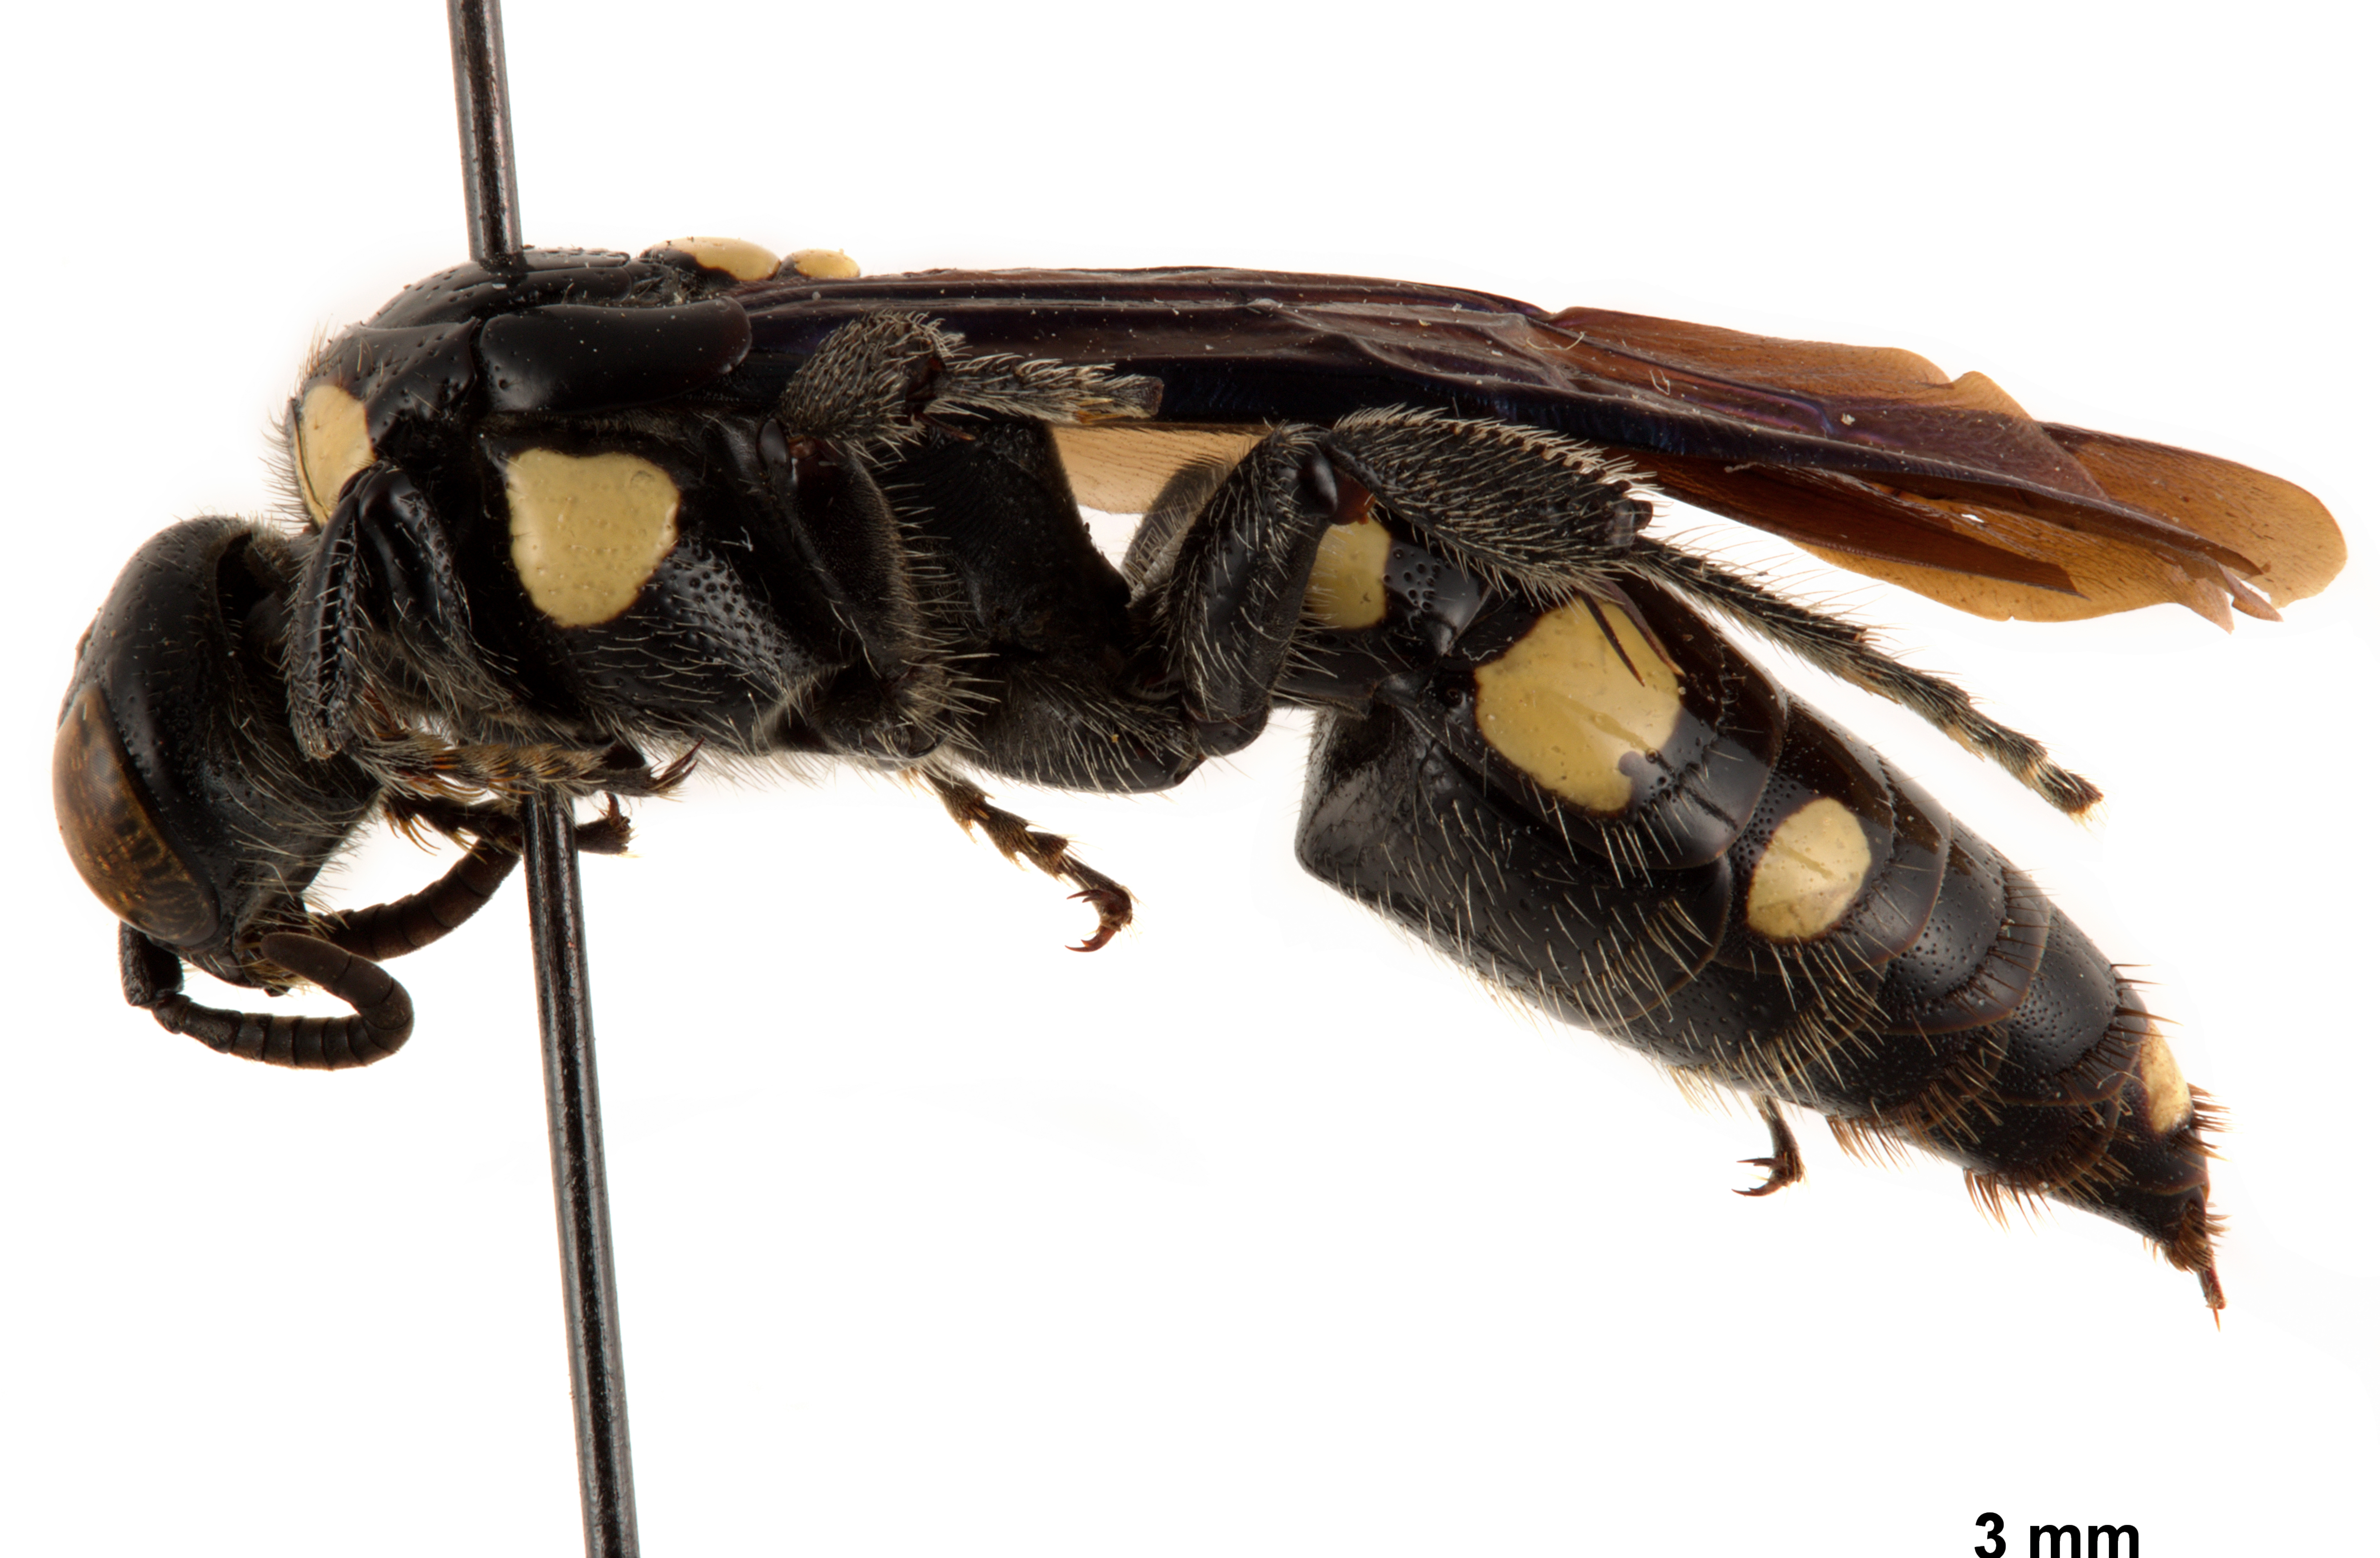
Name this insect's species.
Epomidiopteron julii
